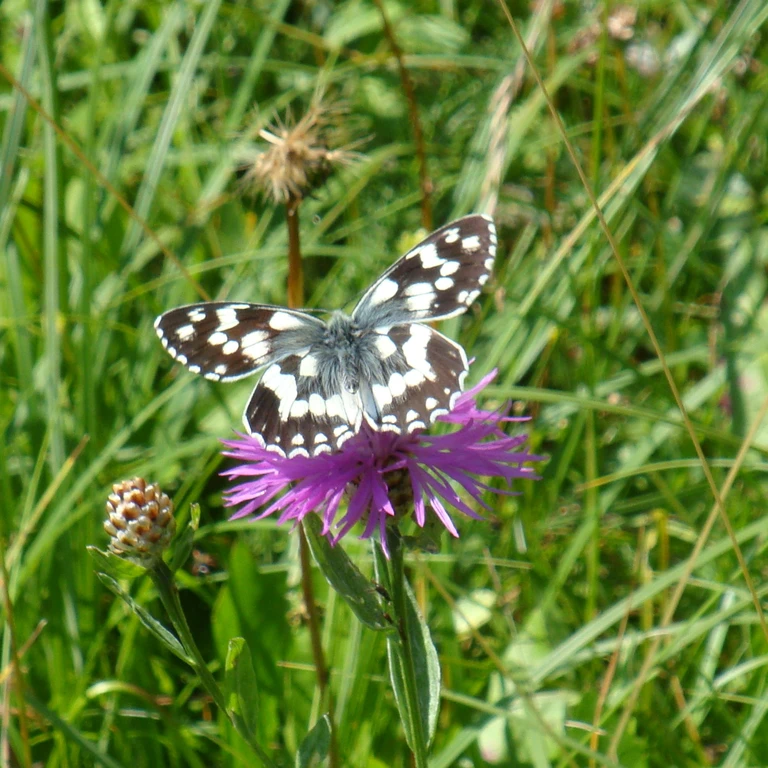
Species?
Melanargia galathea
